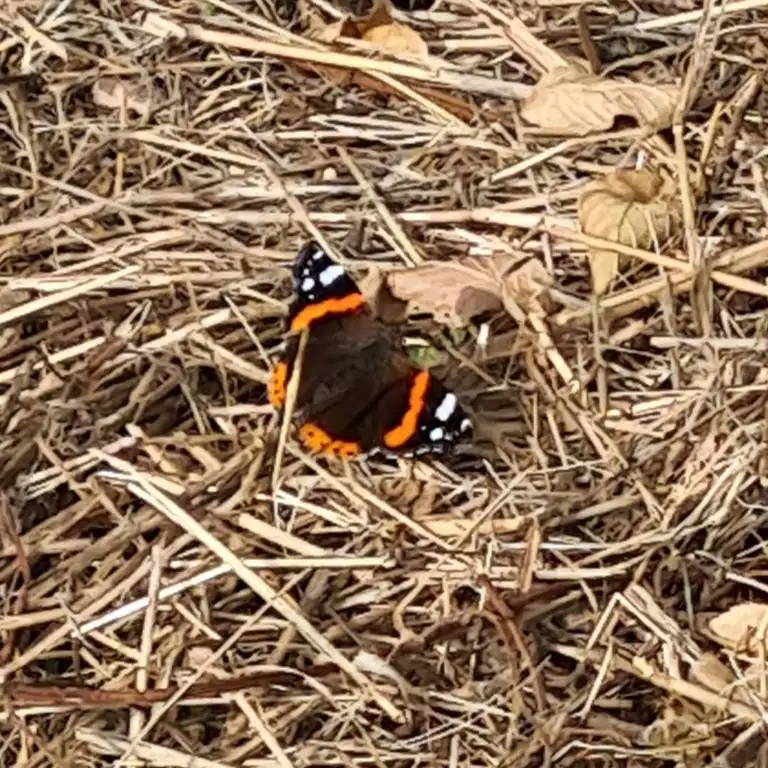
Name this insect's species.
Vanessa atalanta
